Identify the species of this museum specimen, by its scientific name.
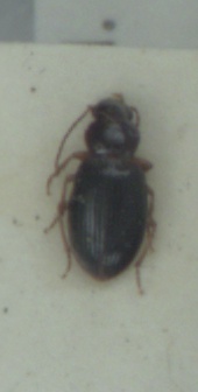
Bradycellus sharpi
